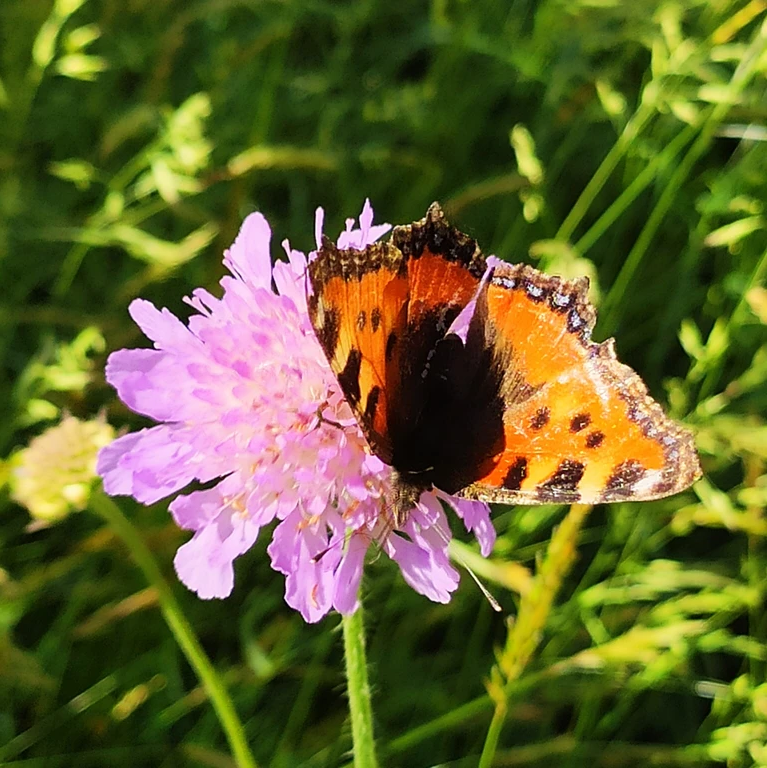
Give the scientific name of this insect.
Aglais urticae
